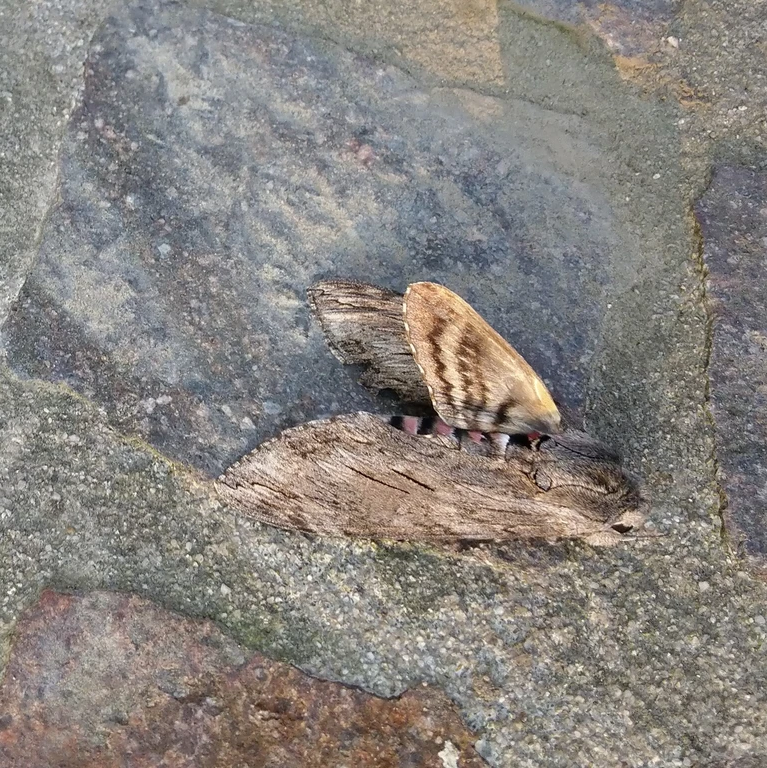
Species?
Agrius convolvuli
